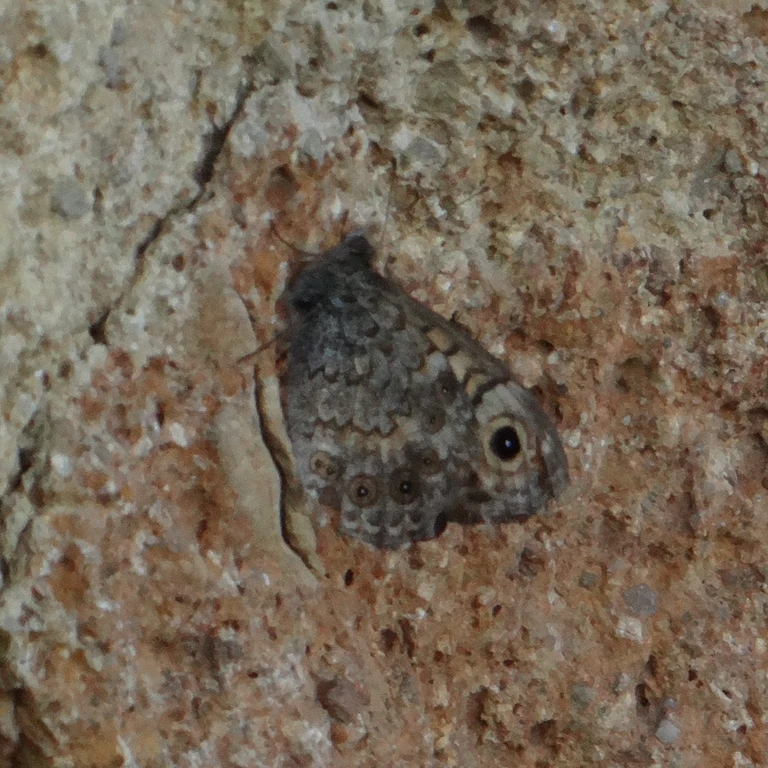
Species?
Lasiommata megera (also Pararge megera)
